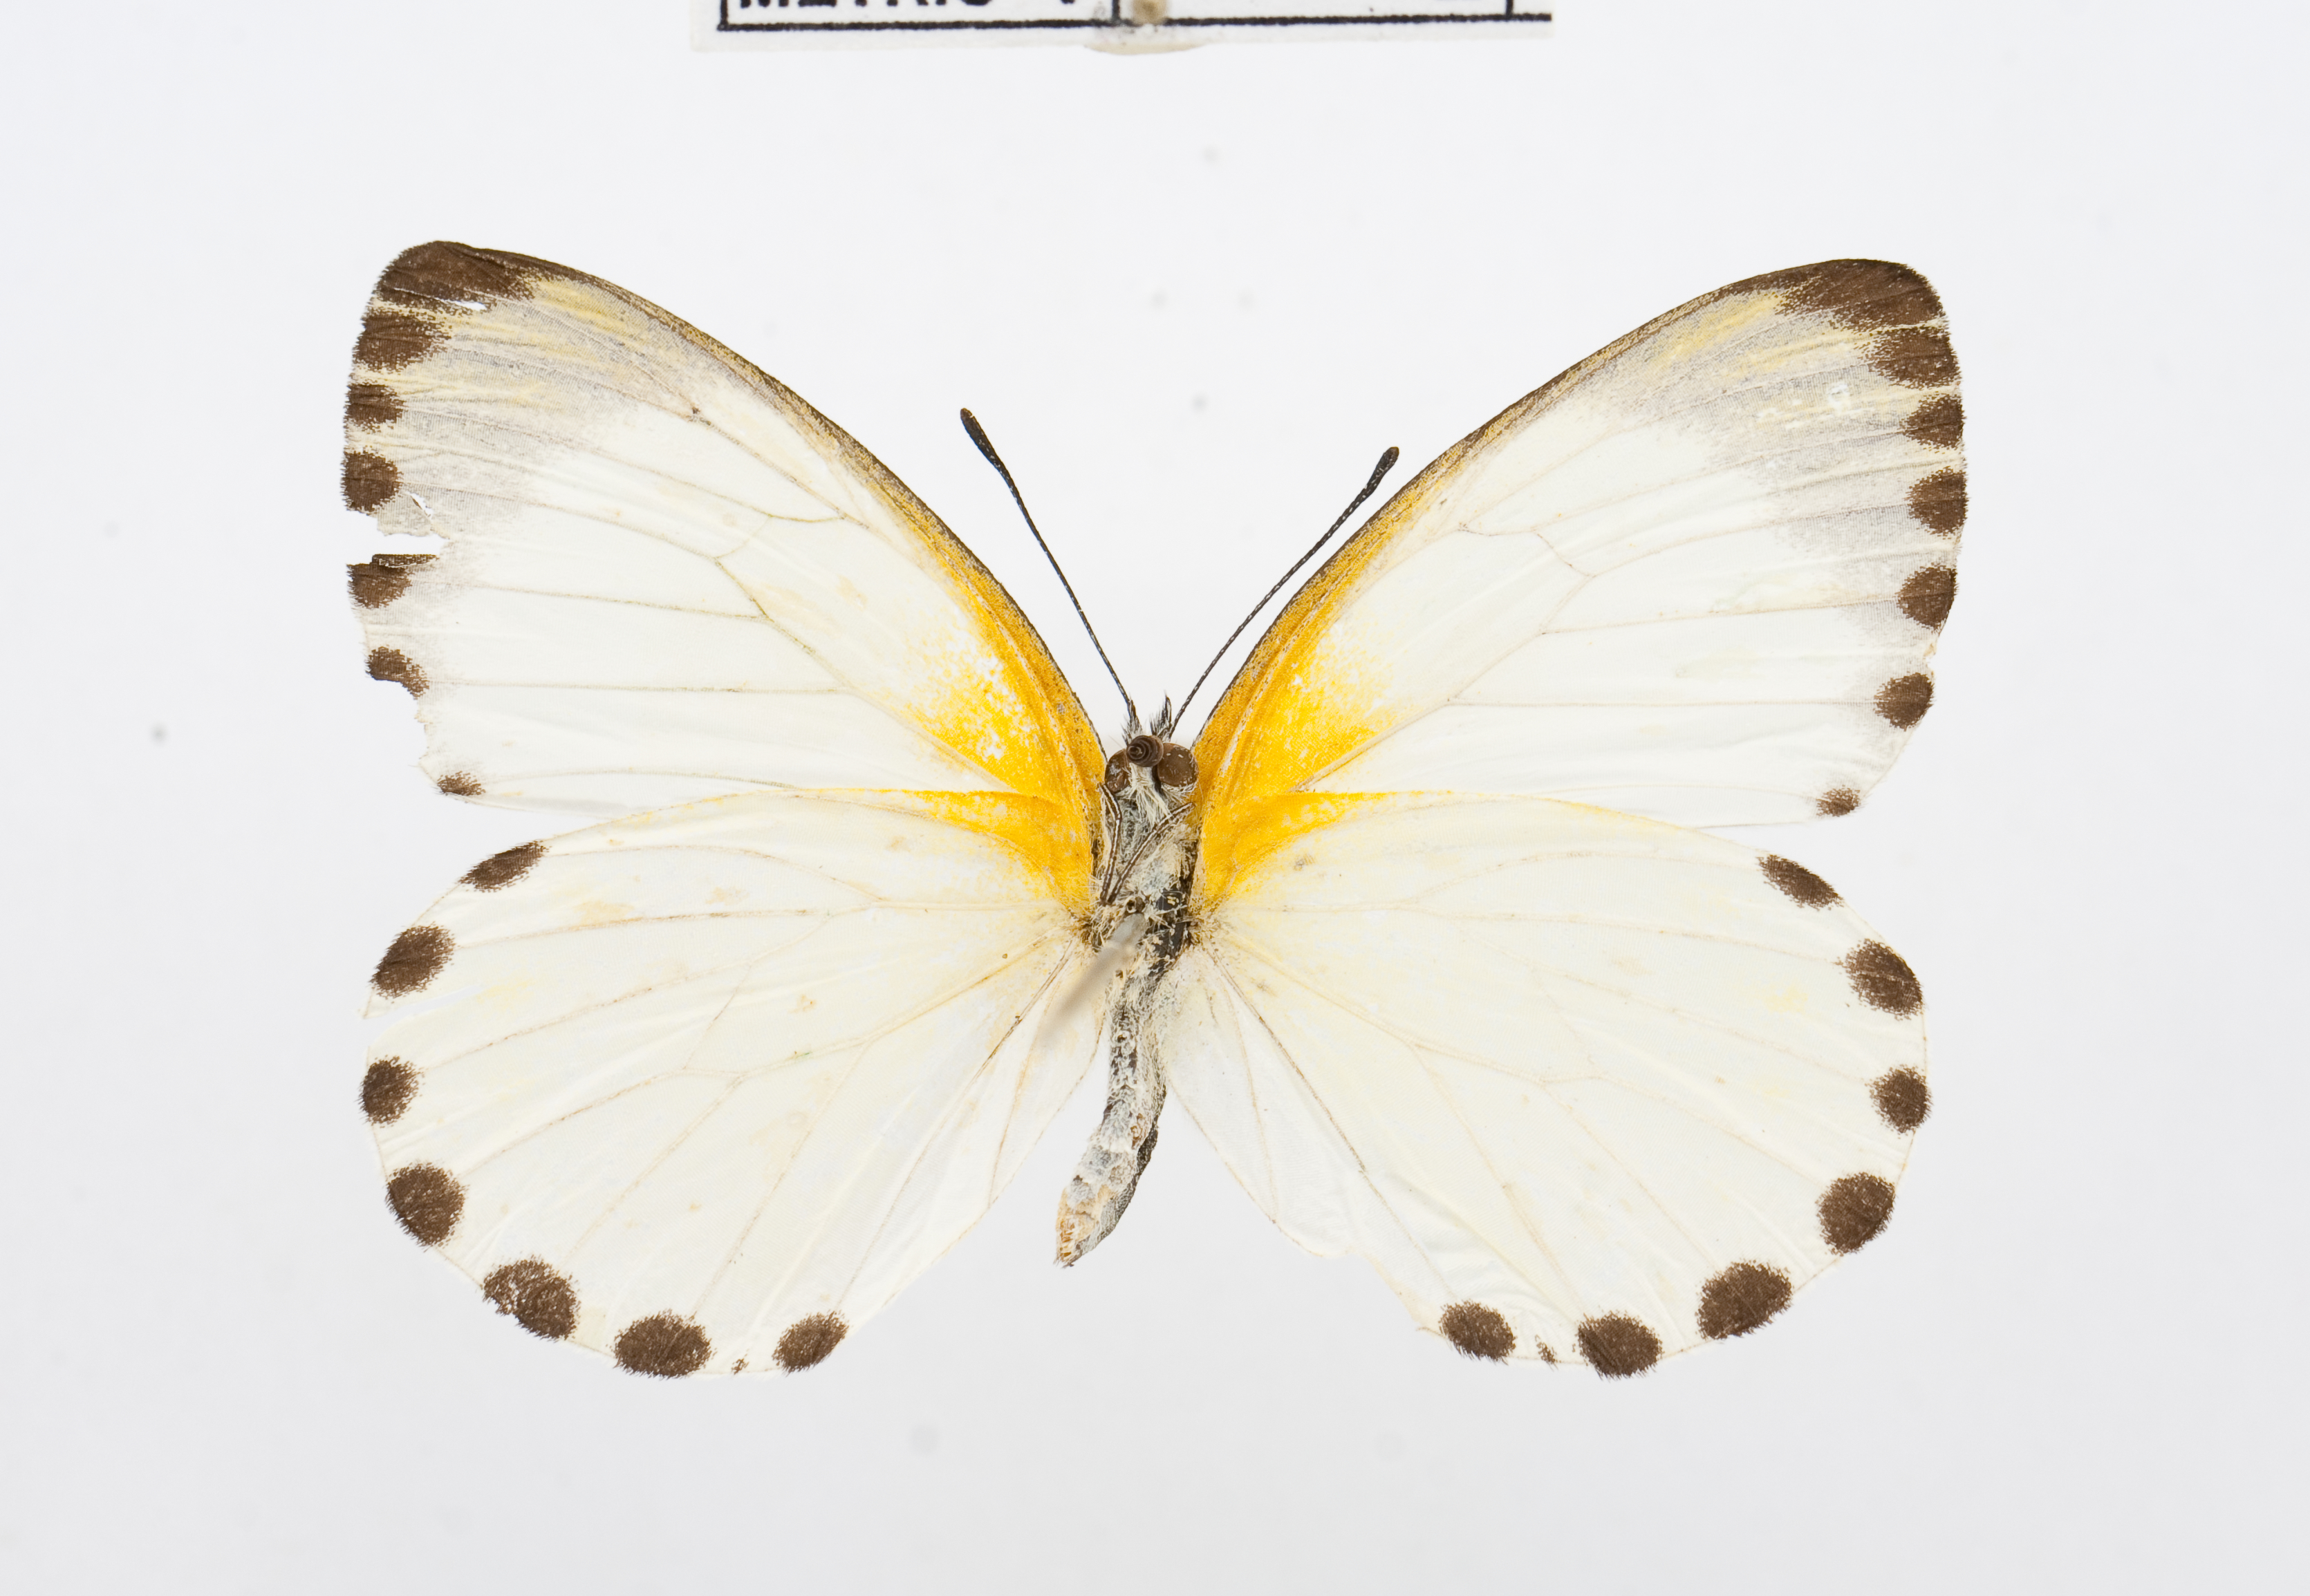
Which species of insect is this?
Dixeia dixeyi
